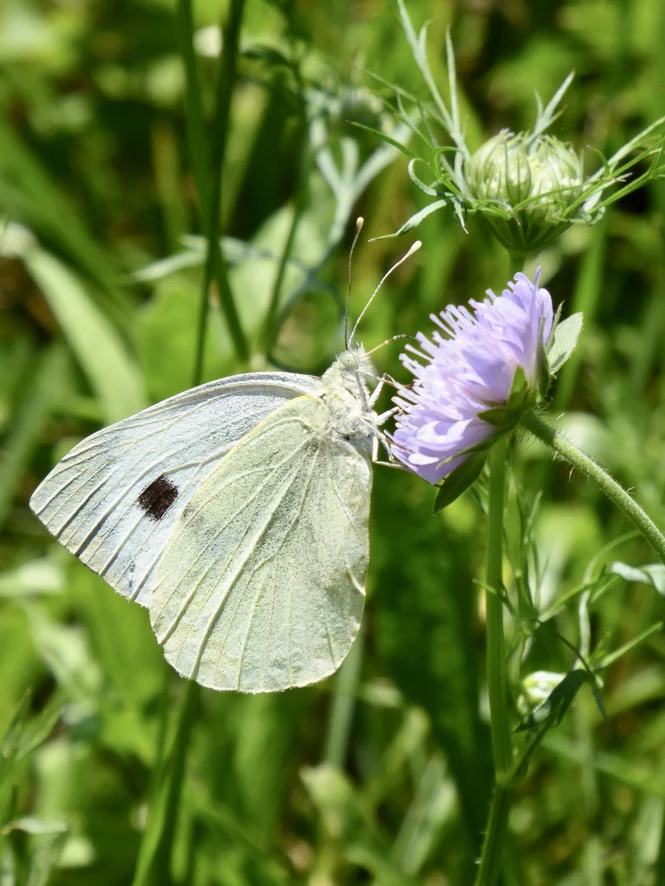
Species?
Pieris brassicae
